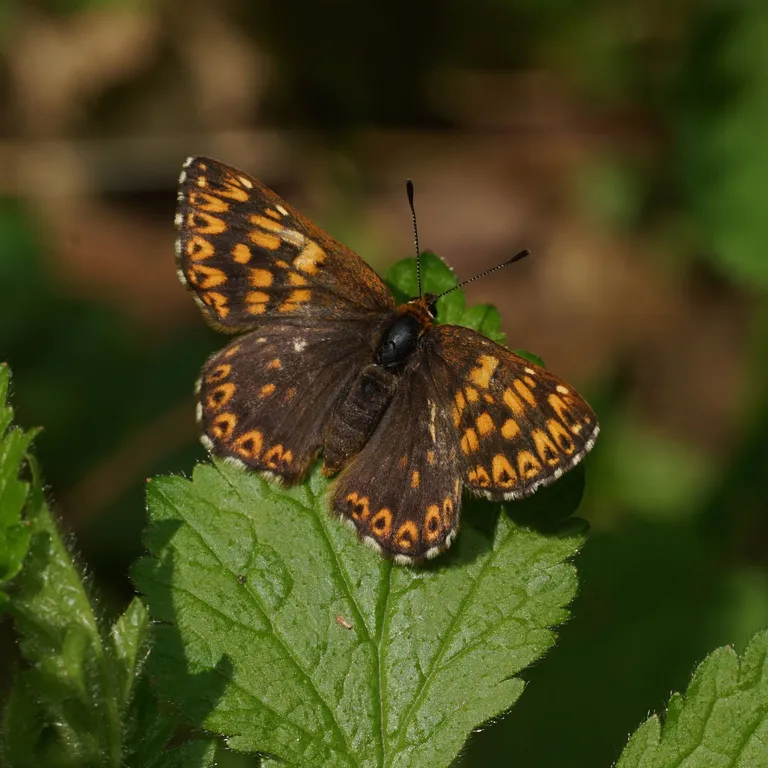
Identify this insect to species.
Hamearis lucina
